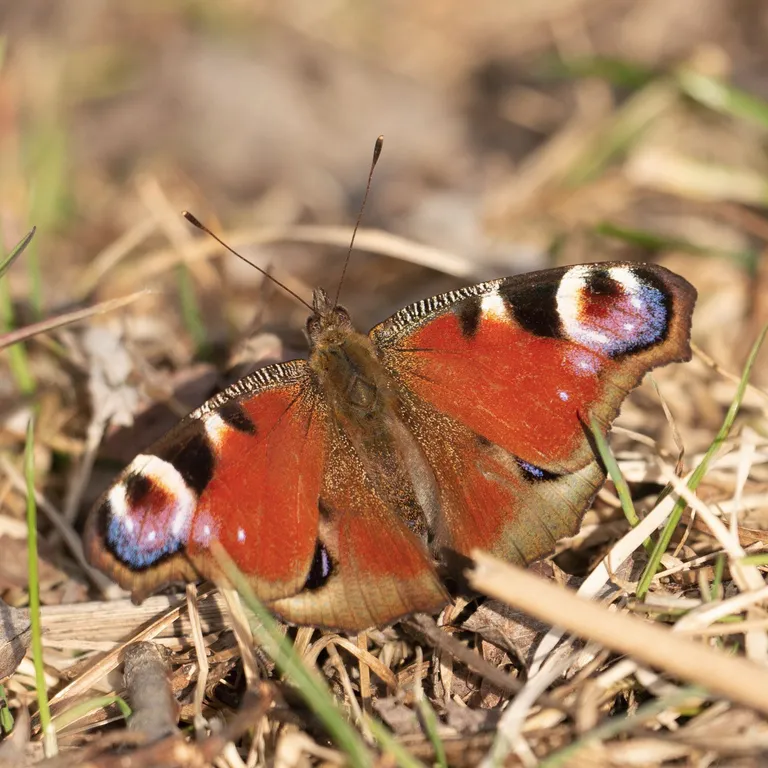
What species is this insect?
Aglais io
